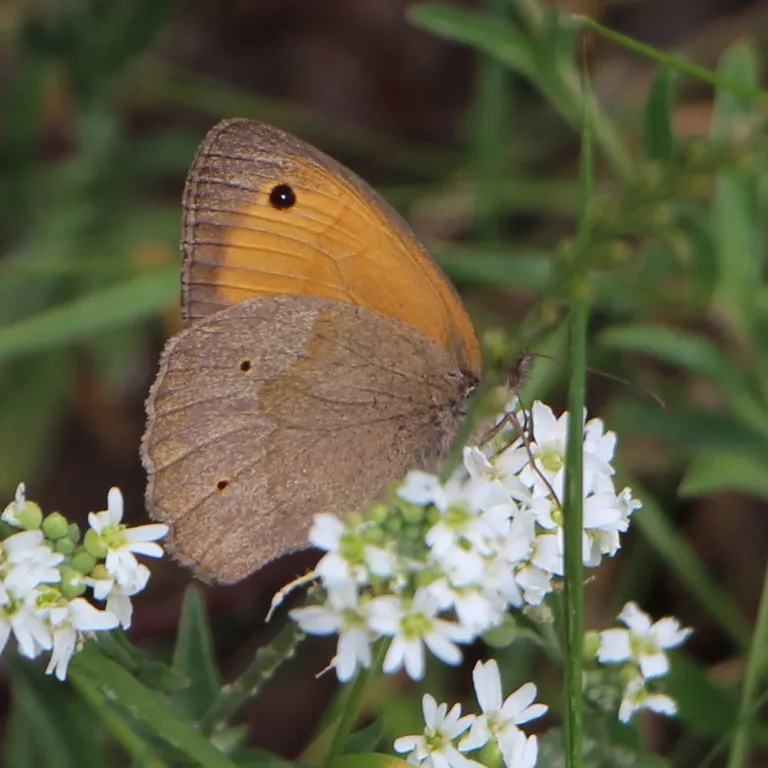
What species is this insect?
Maniola jurtina
